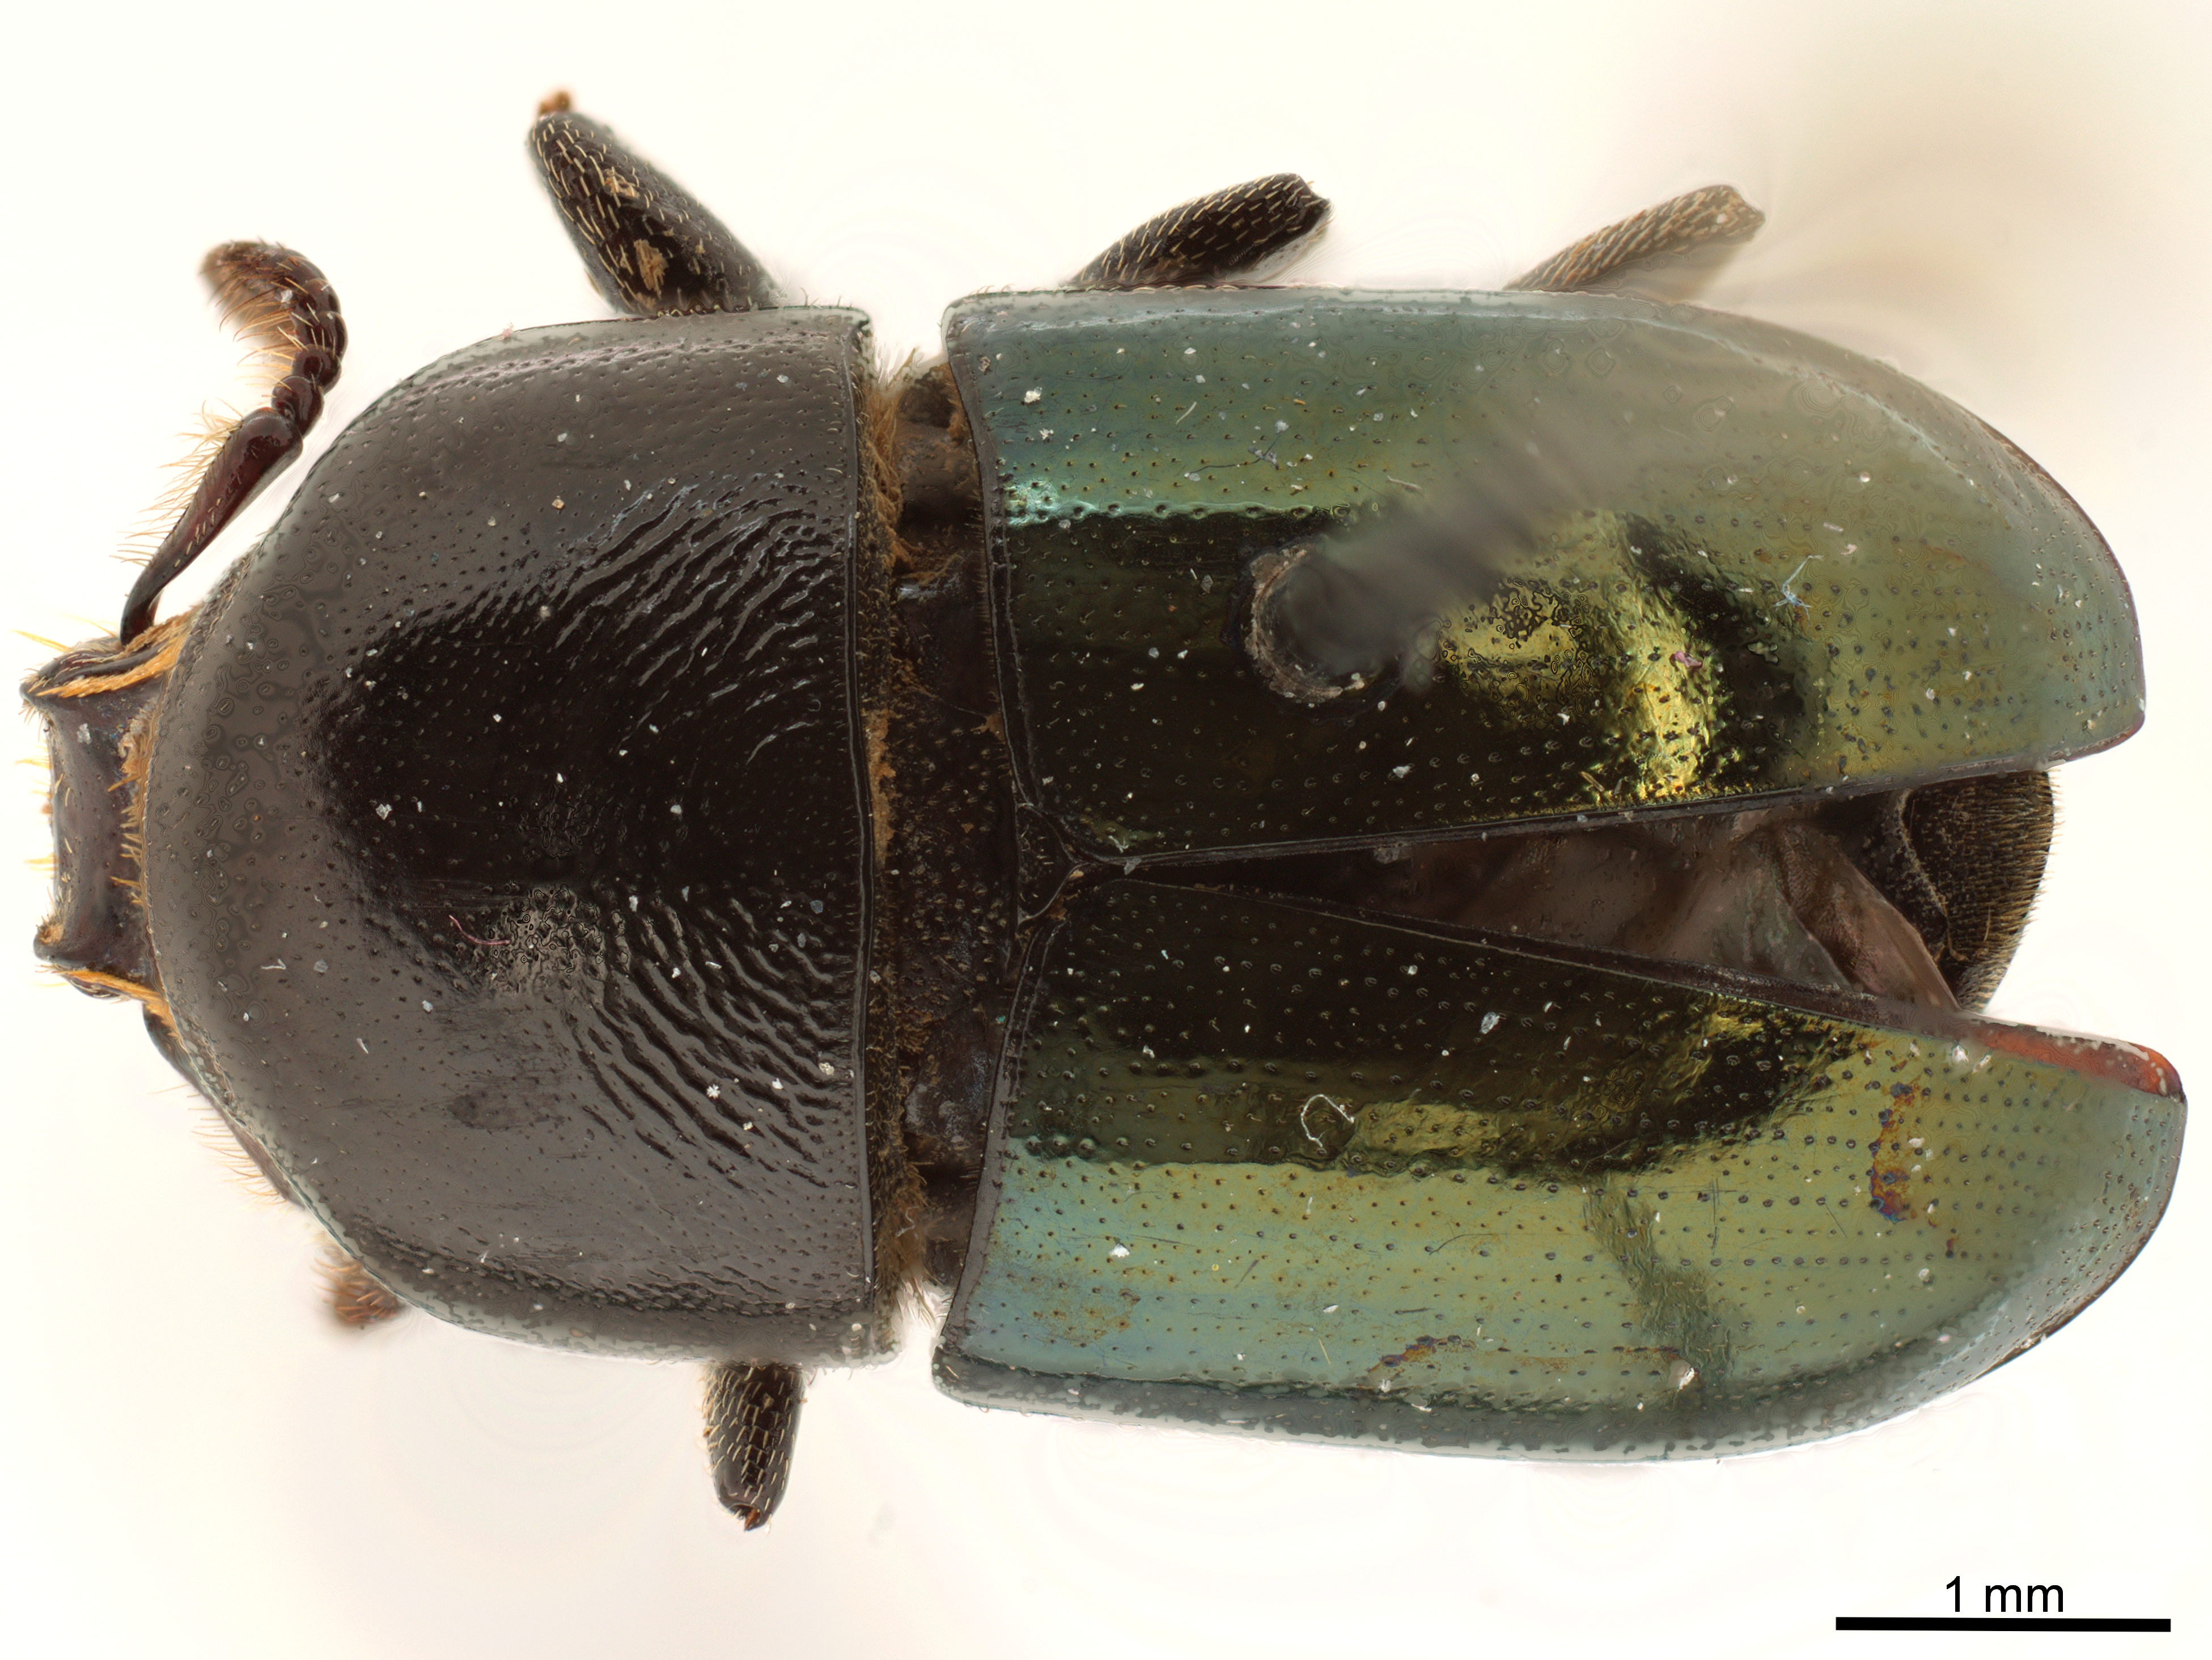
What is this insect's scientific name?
Camptocerus noel
